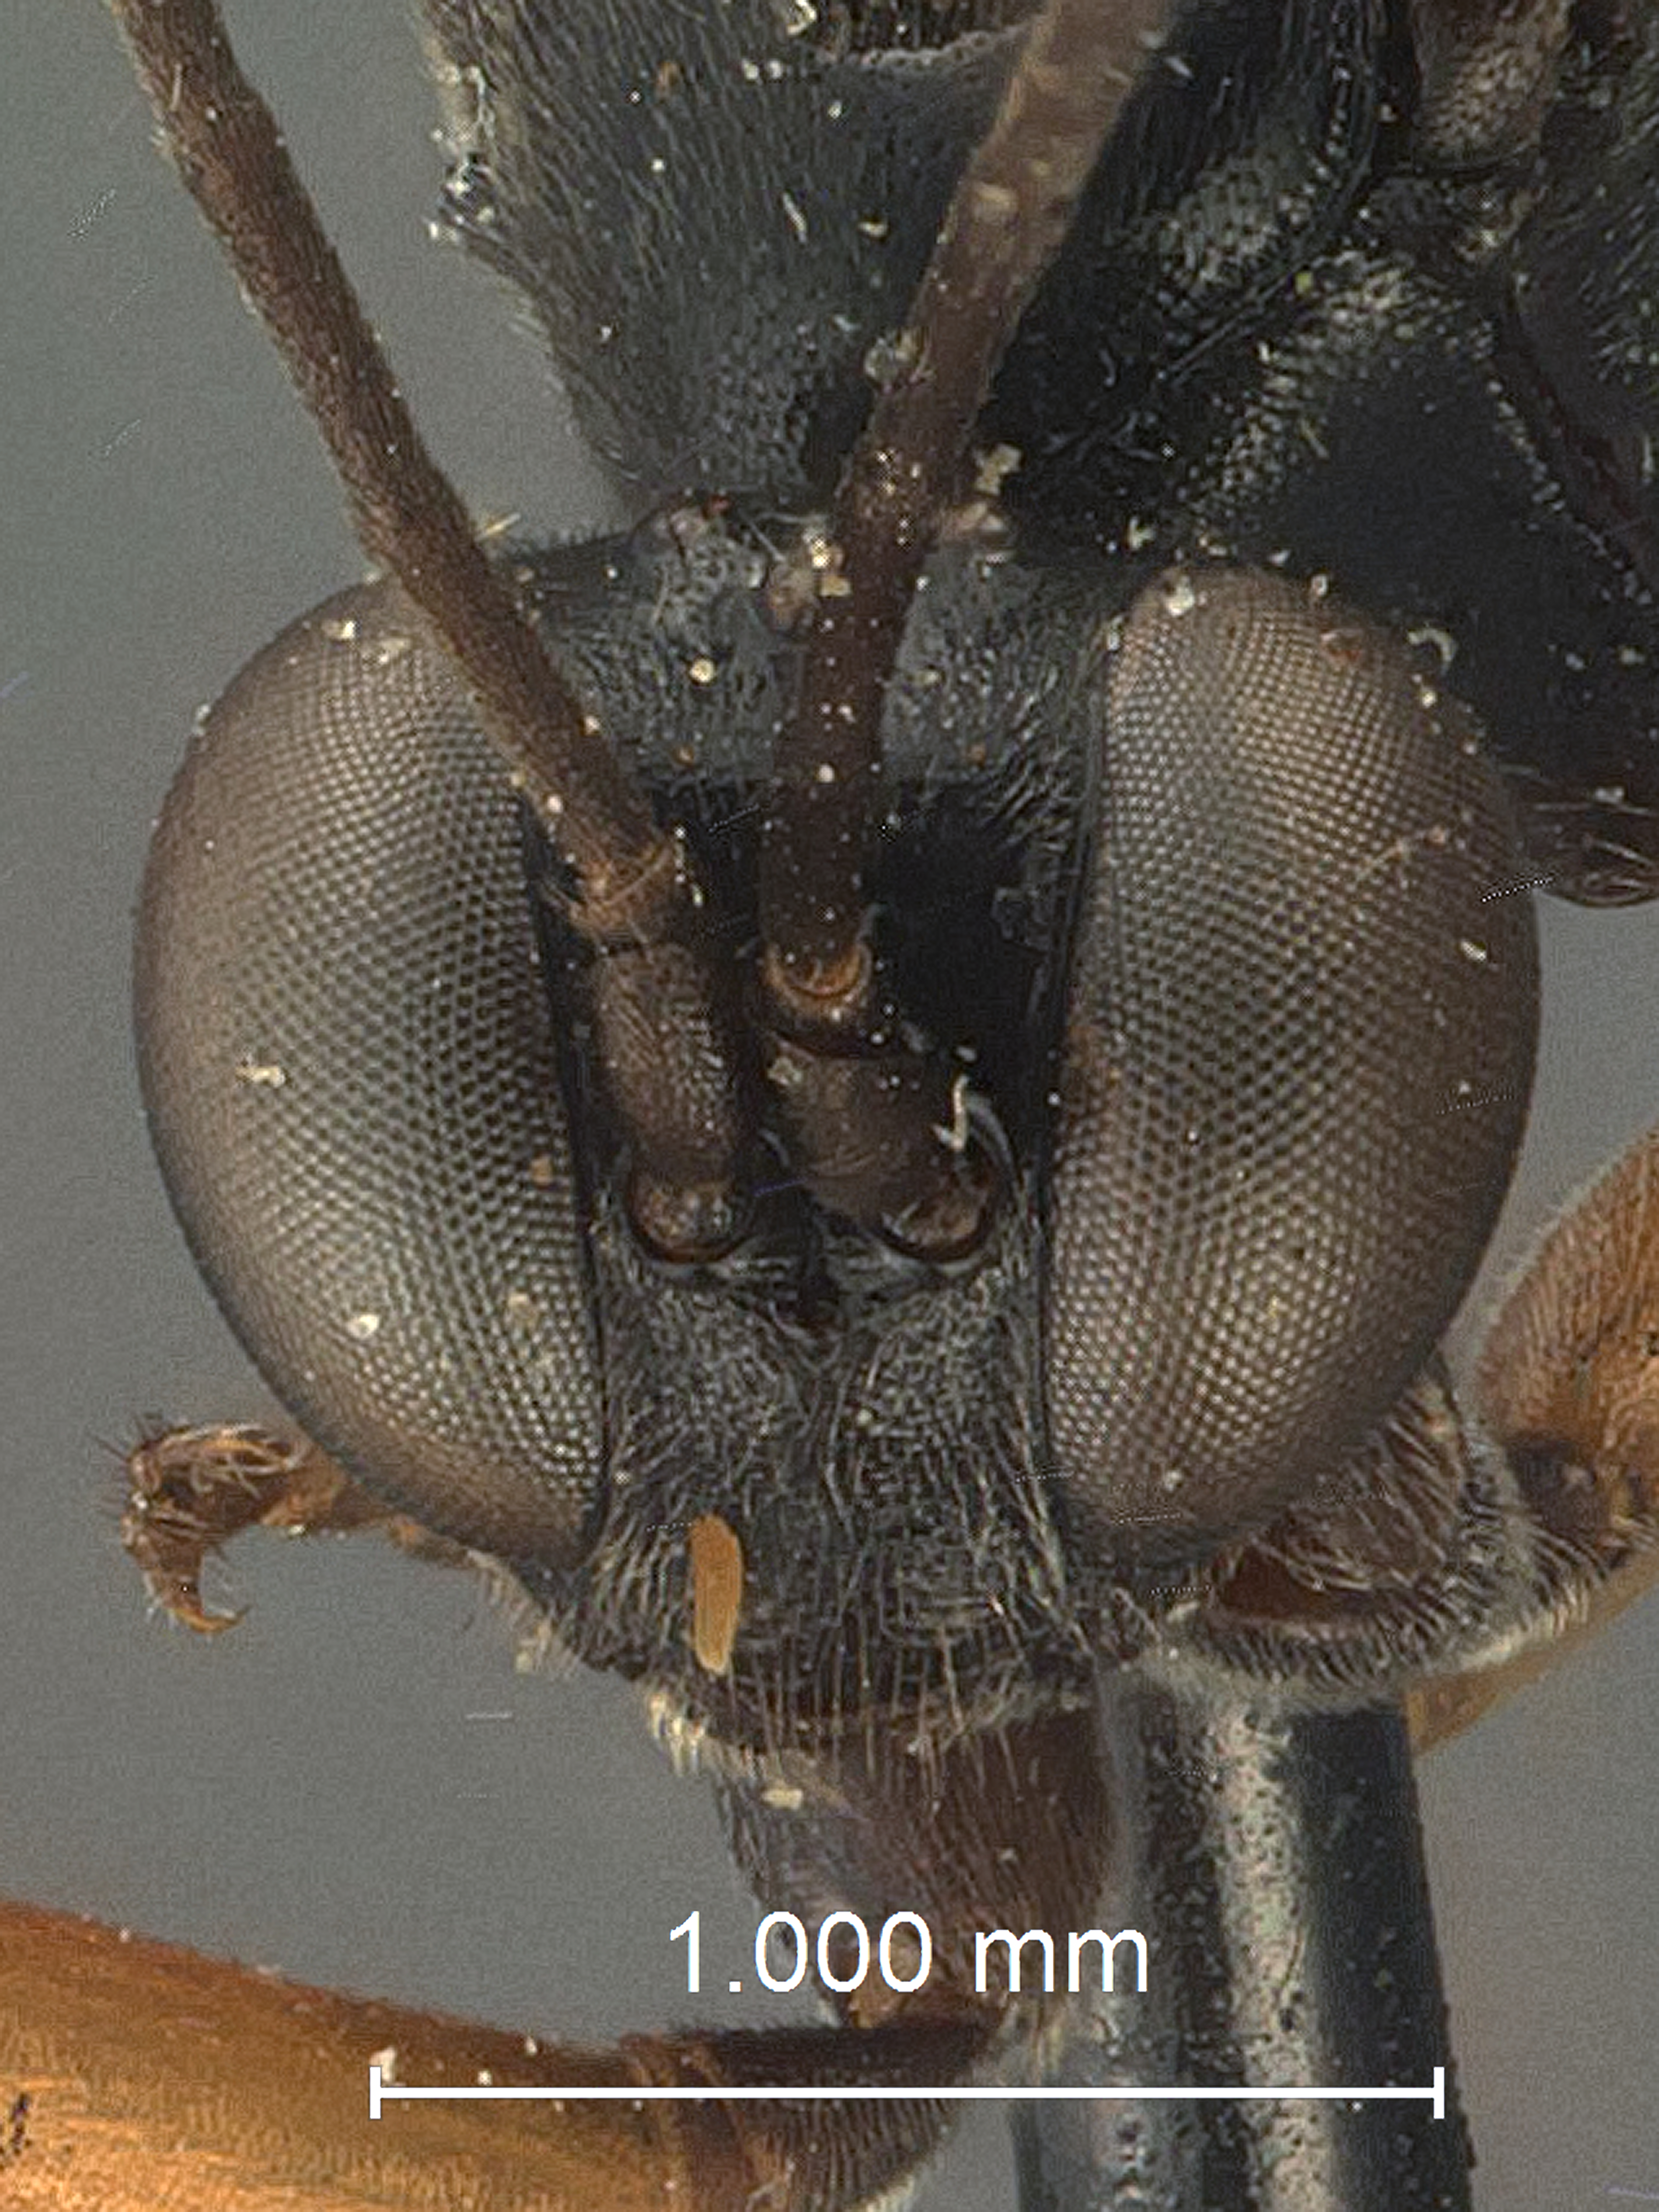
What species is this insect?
Brachycryptus niger
